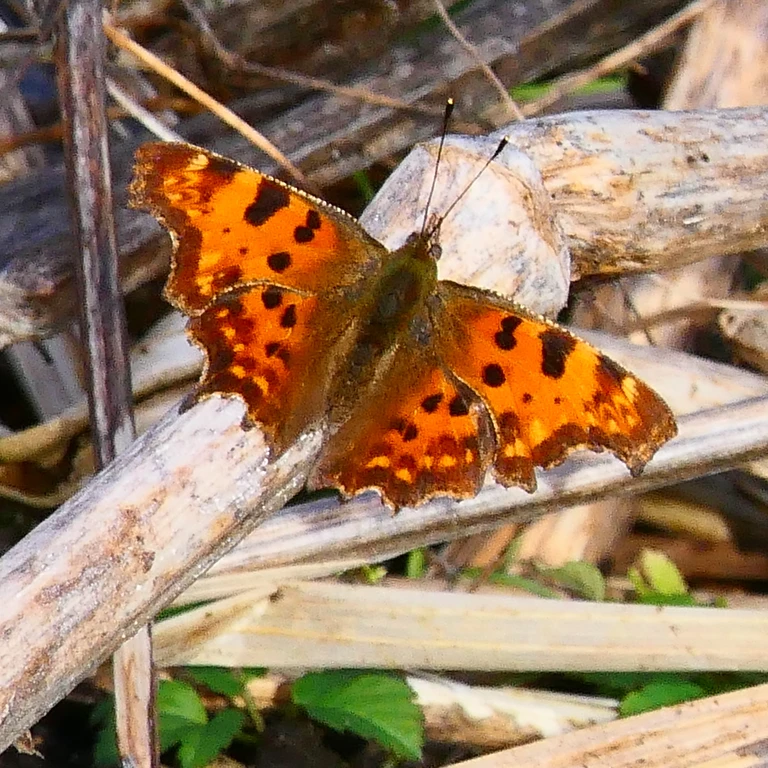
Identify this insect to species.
Polygonia c-album
